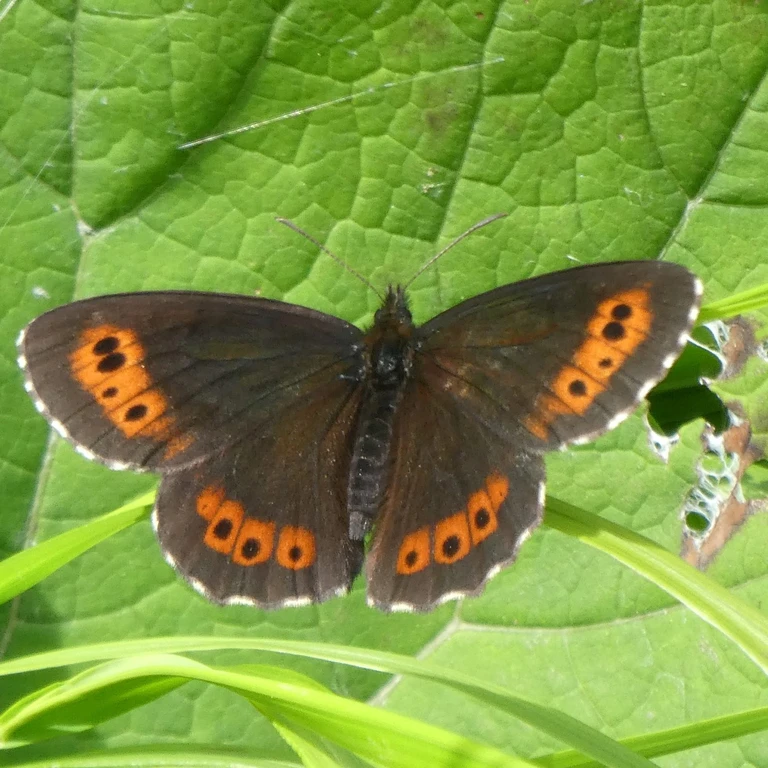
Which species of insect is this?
Erebia ligea
